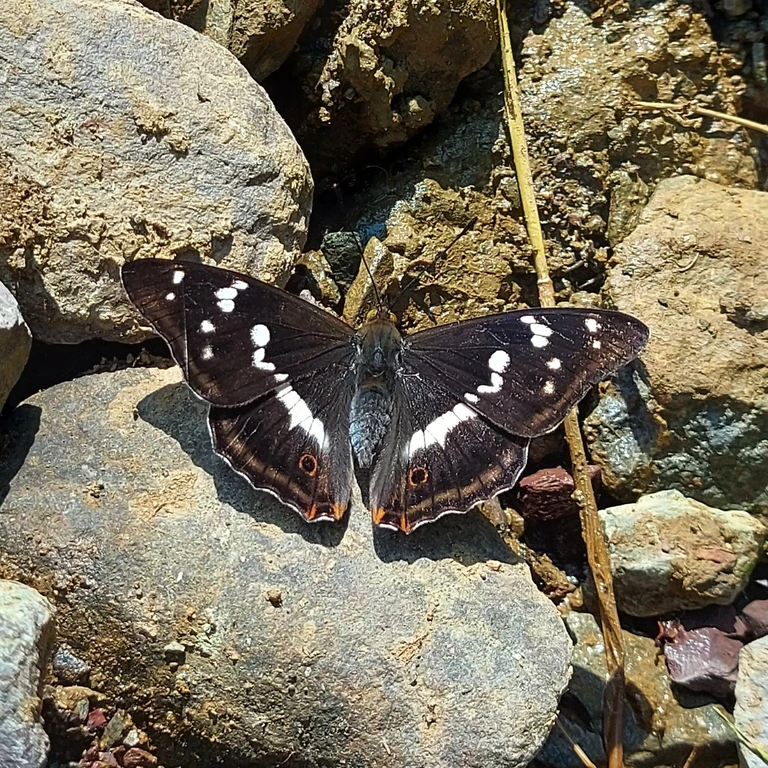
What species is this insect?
Apatura iris
